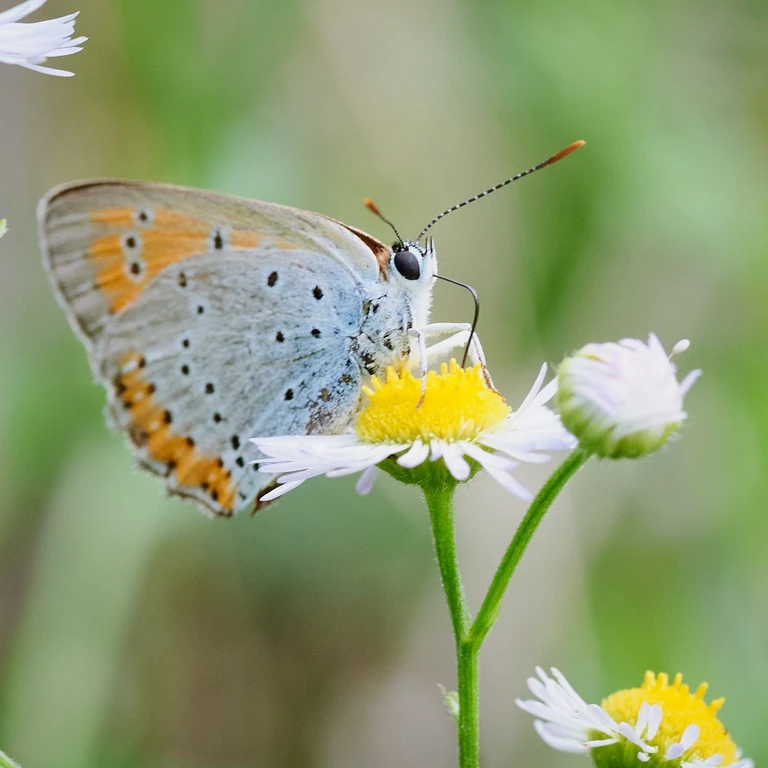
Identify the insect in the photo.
Lycaena dispar
